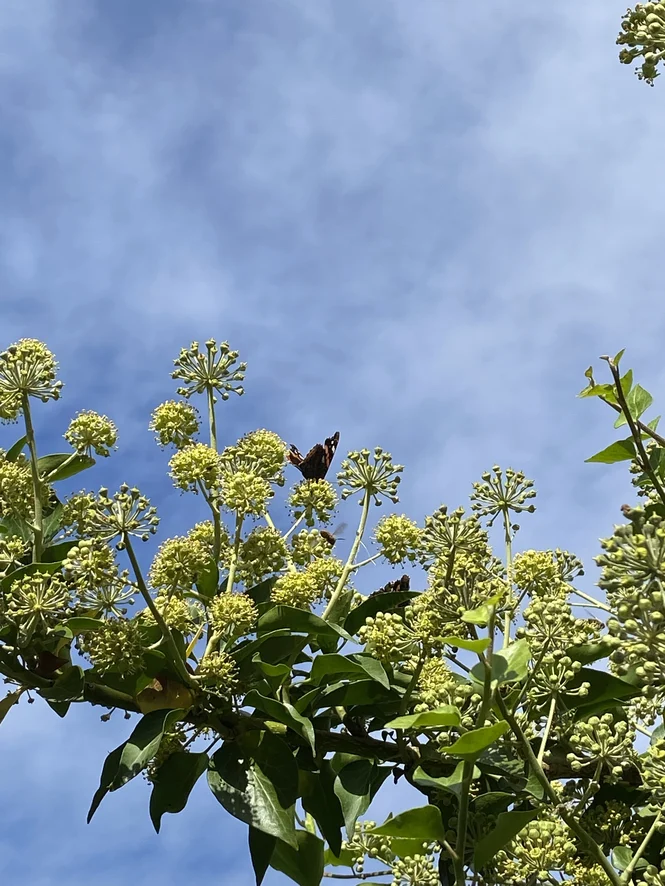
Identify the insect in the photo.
Vanessa atalanta
